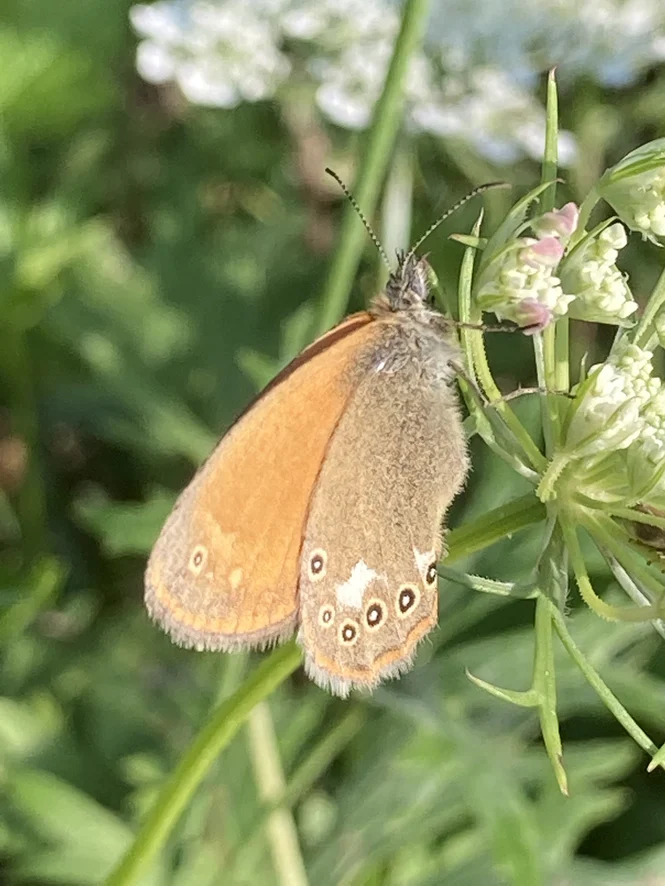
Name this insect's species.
Coenonympha glycerion (also Coenonympha iphis)
